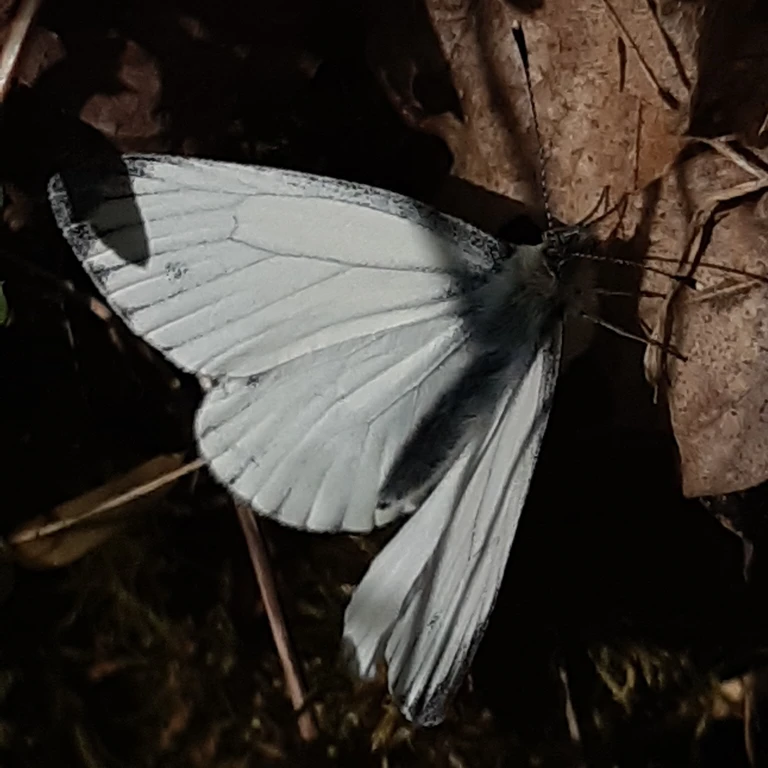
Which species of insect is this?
Pieris napi
